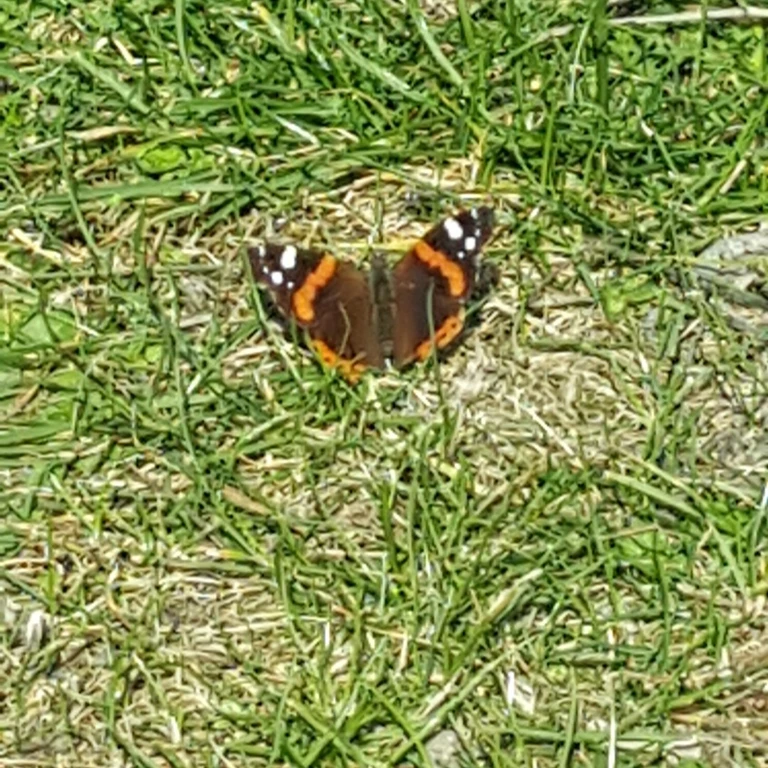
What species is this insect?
Vanessa atalanta
